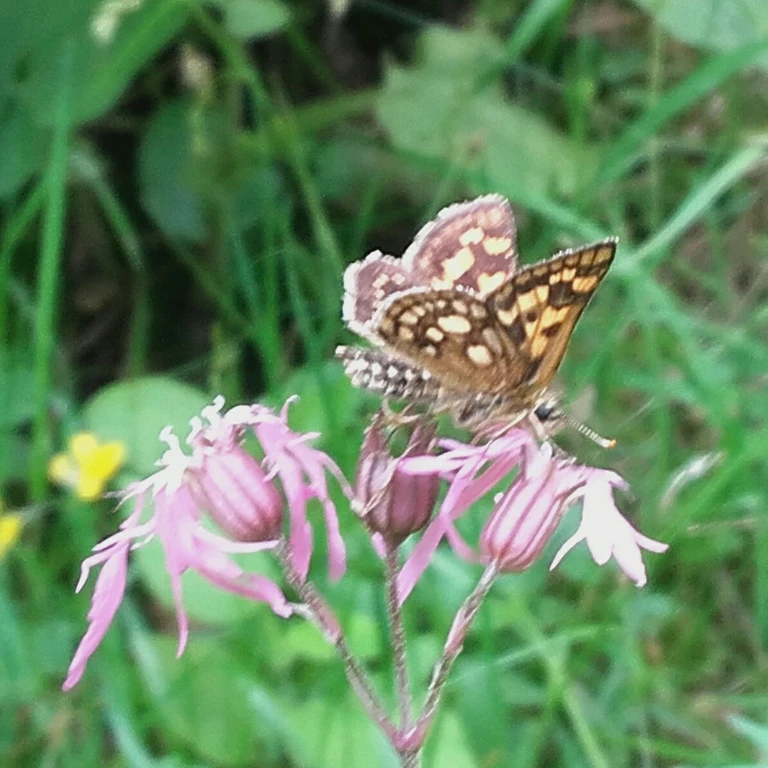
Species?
Carterocephalus palaemon
